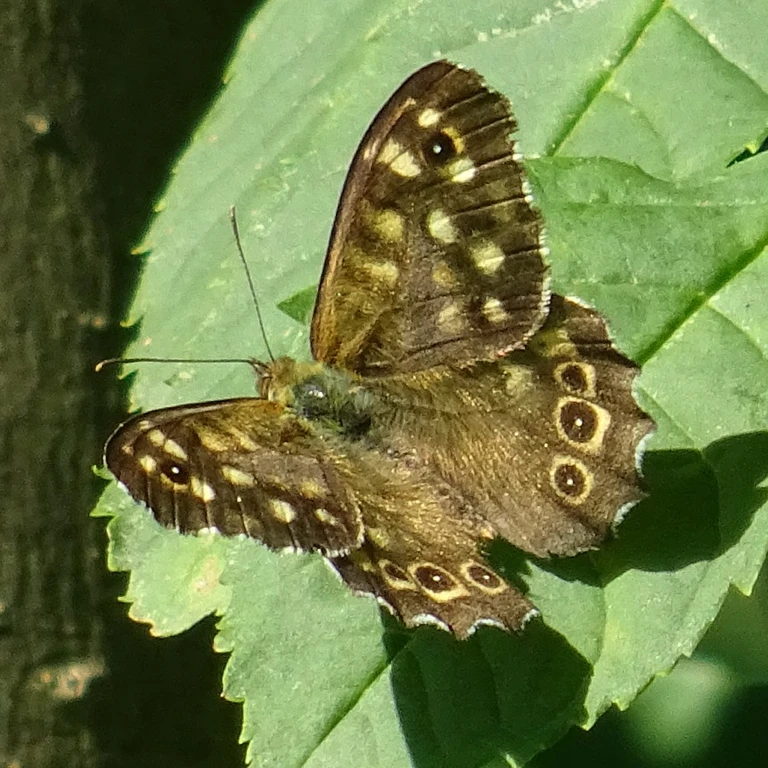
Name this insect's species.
Pararge aegeria
